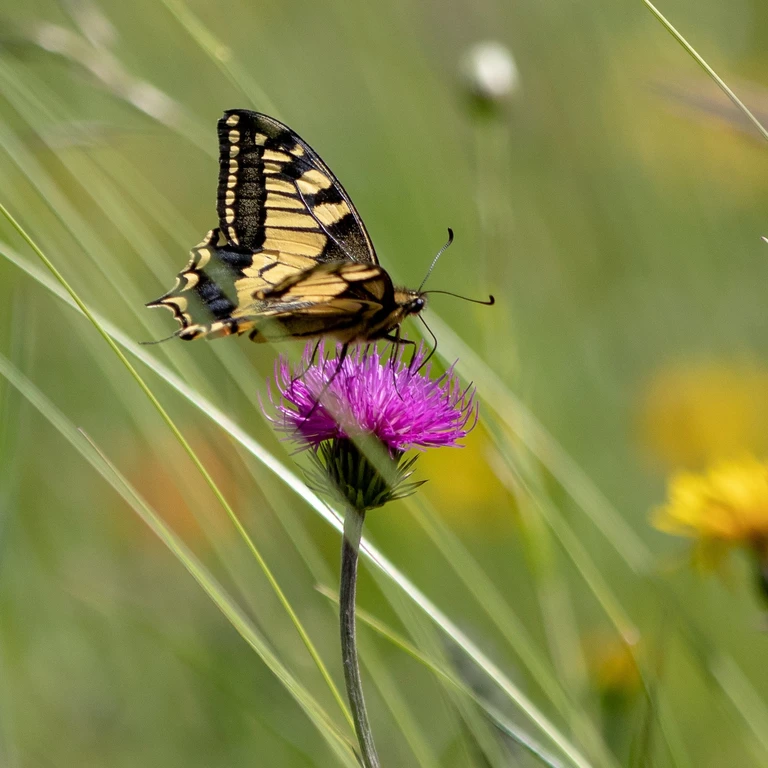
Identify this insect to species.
Papilio machaon
